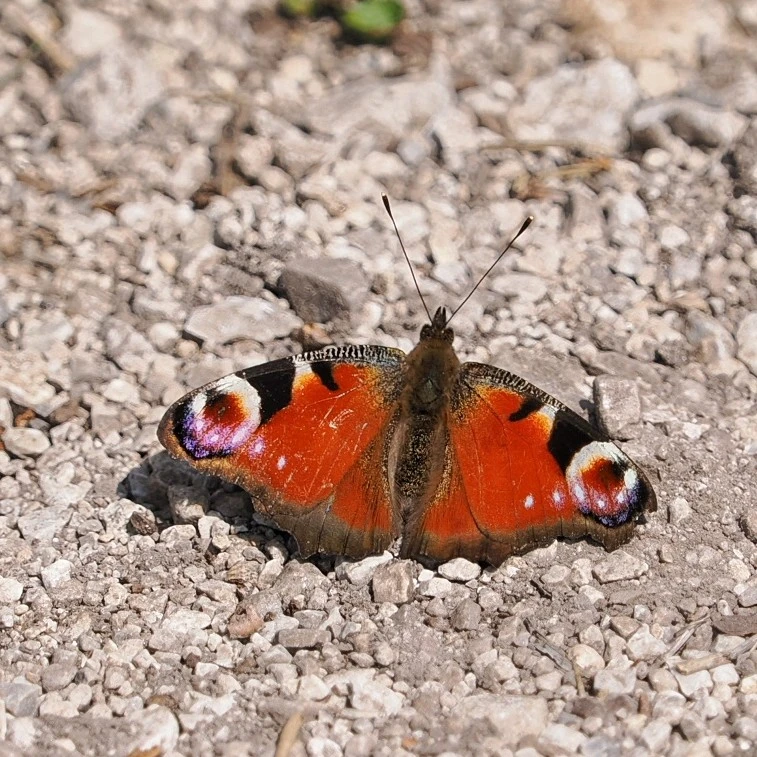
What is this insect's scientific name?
Aglais io
